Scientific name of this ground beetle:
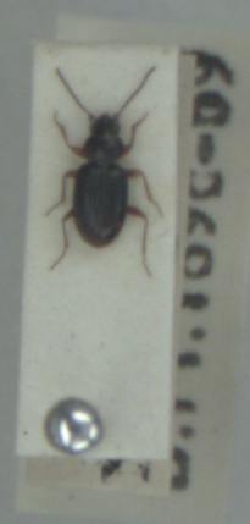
Bembidion assimile
